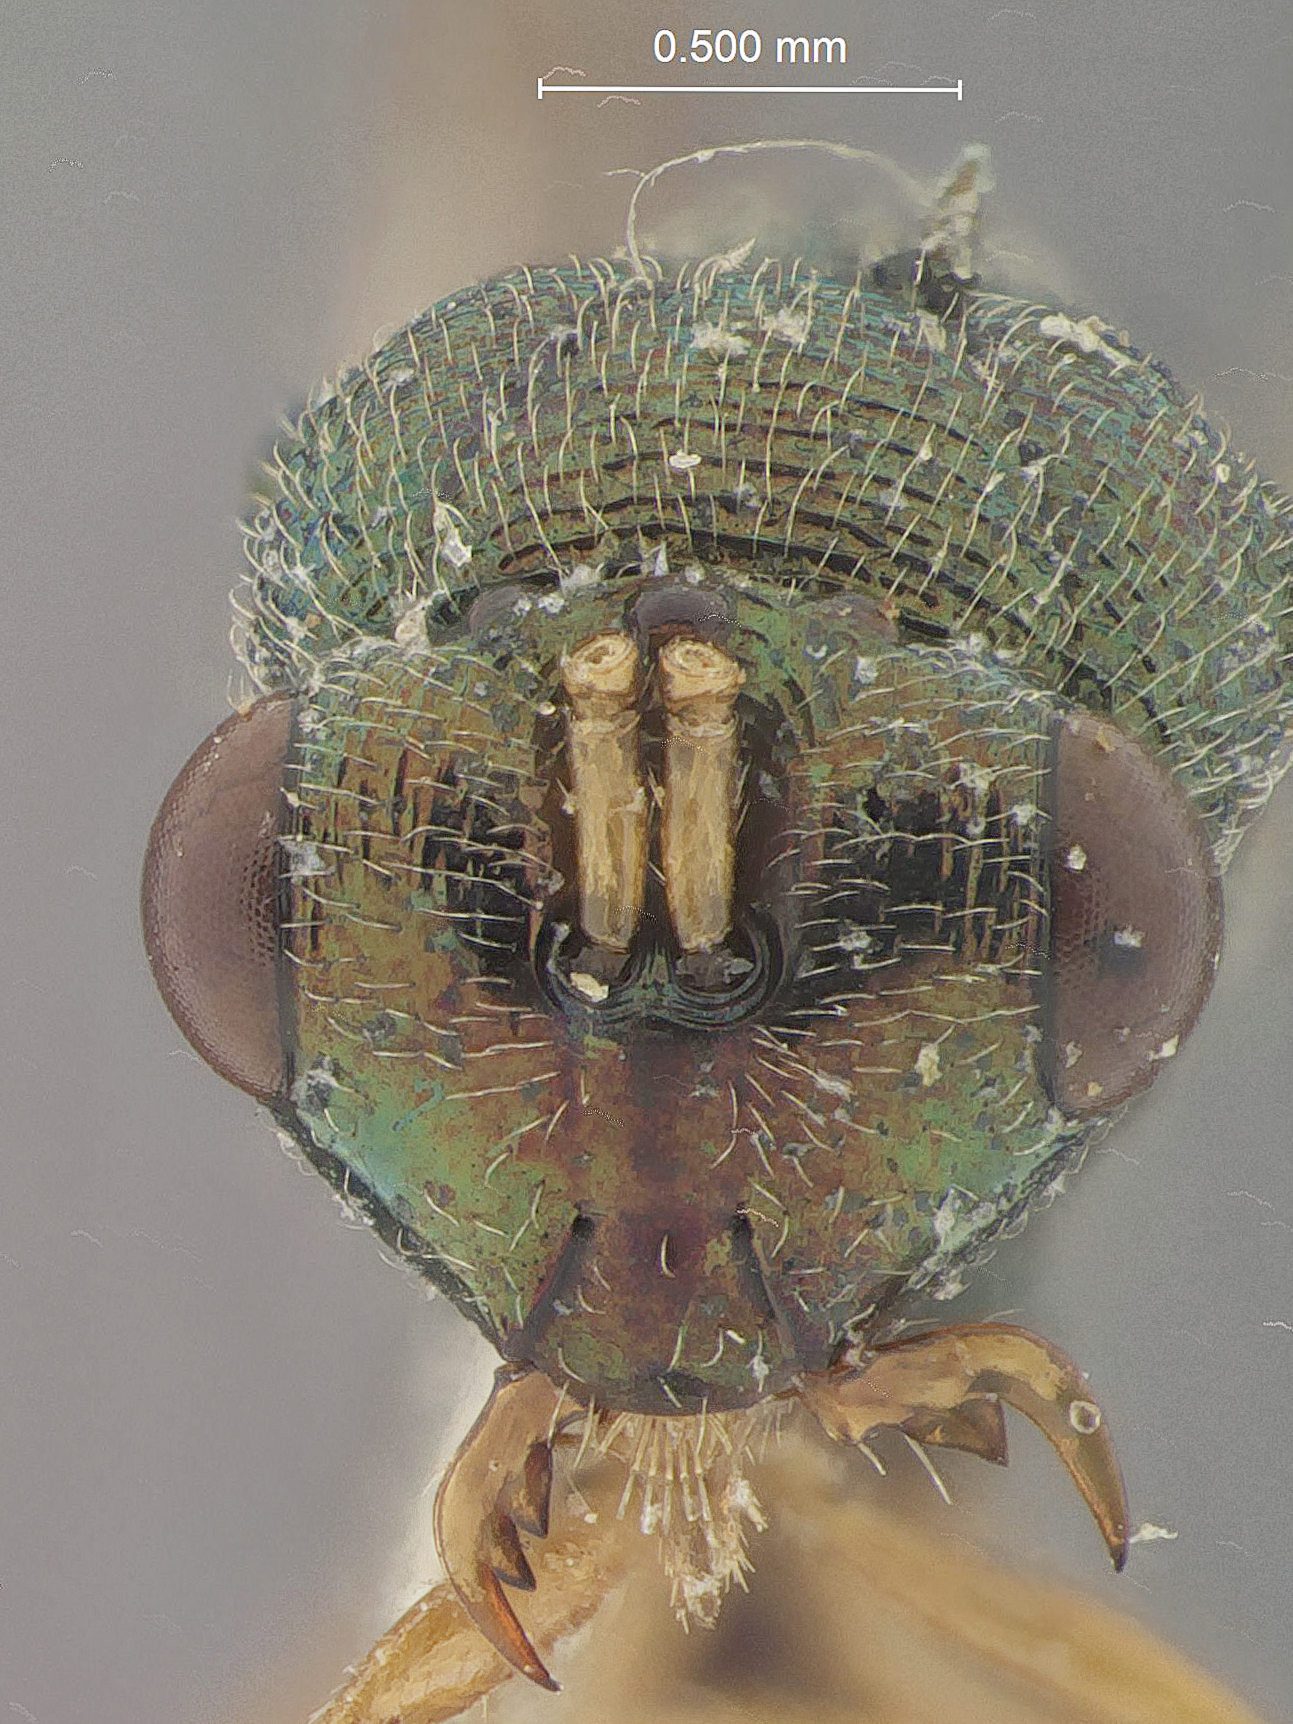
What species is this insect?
Kapaloides sabariensis
